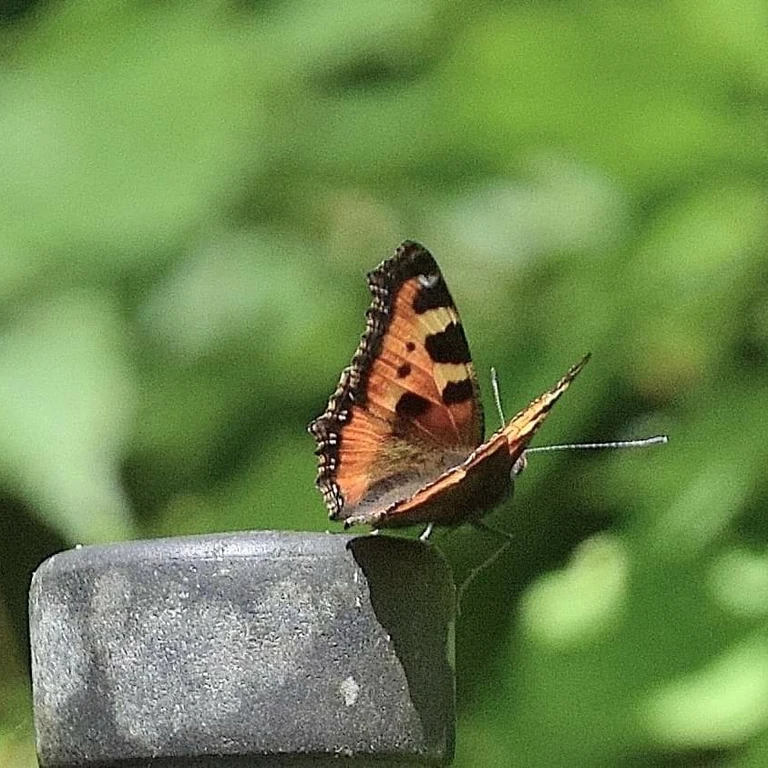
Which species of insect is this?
Aglais urticae
